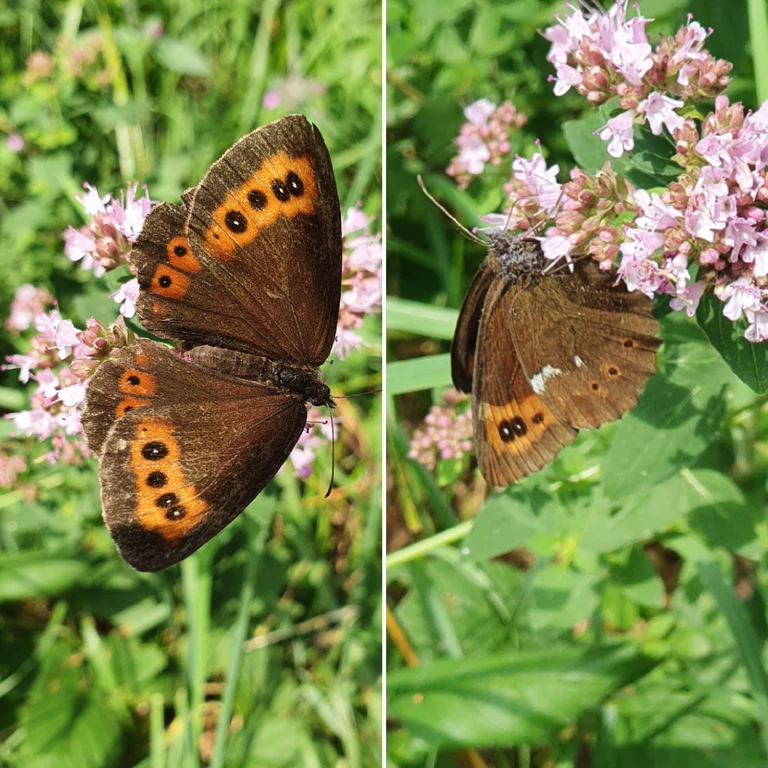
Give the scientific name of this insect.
Erebia ligea
